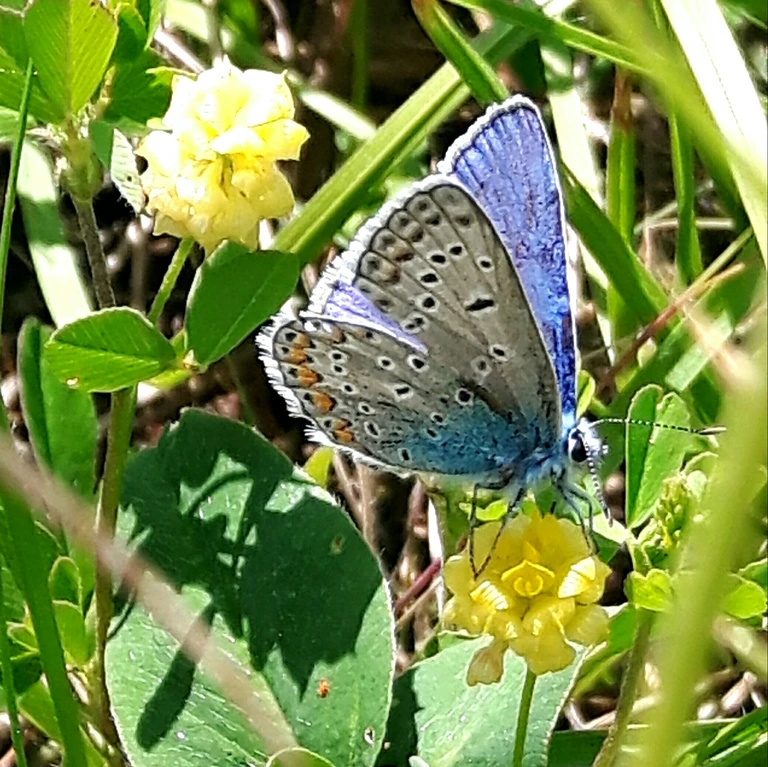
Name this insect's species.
Polyommatus icarus
